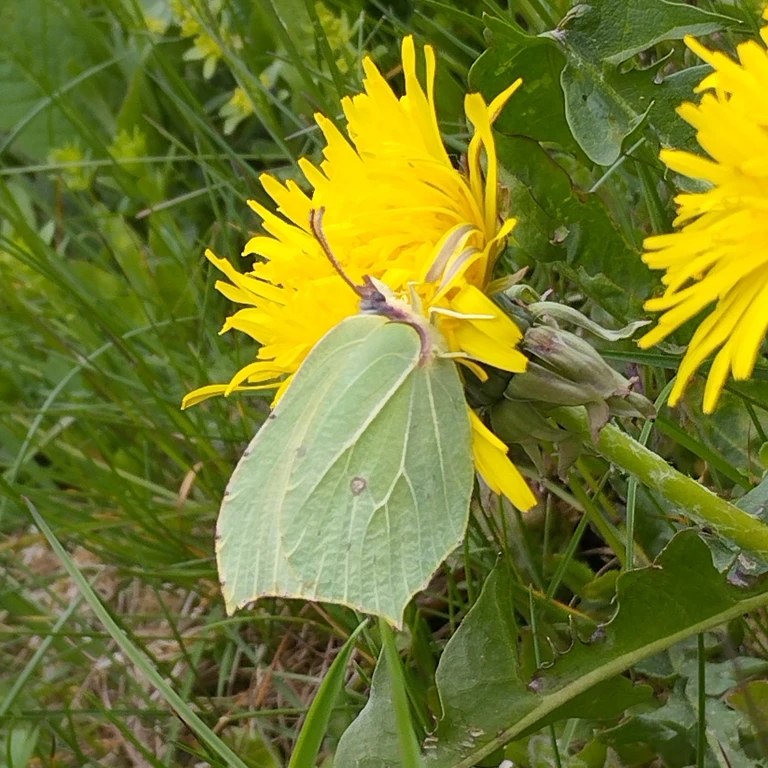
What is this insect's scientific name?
Gonepteryx rhamni
